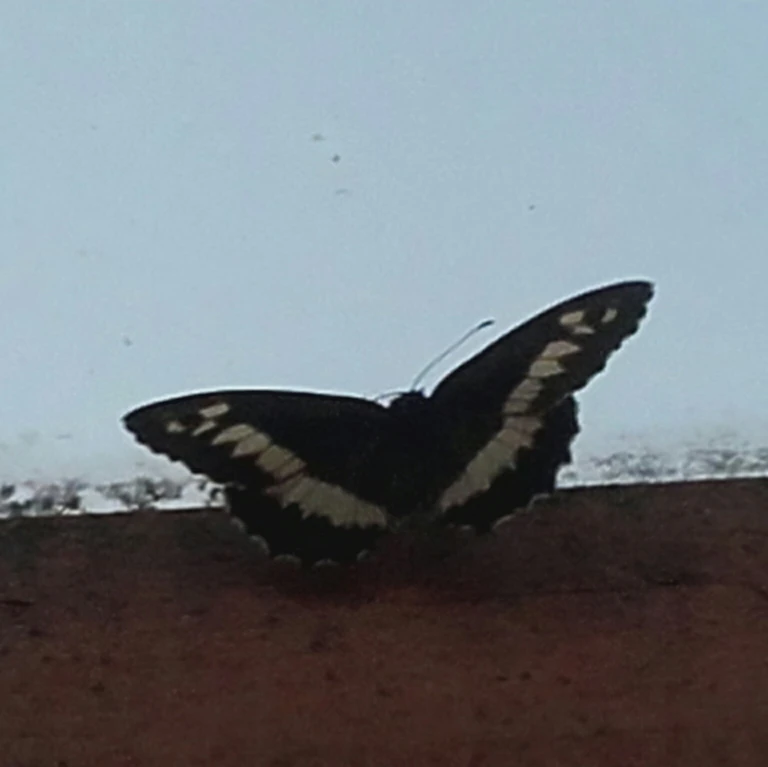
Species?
Brintesia circe
